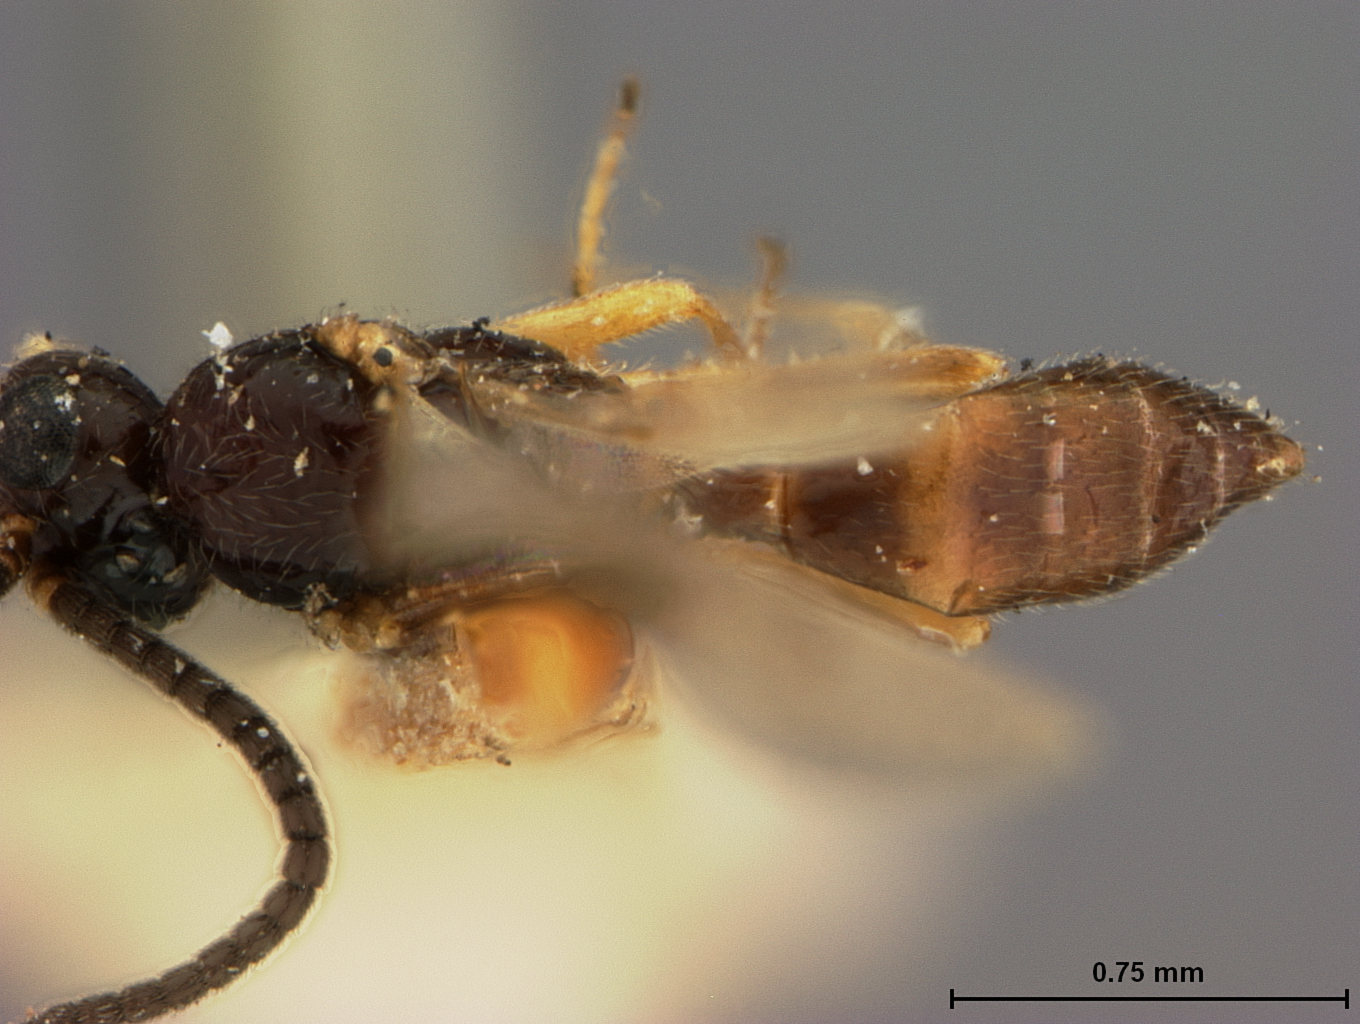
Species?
Aphidius crassicornis
